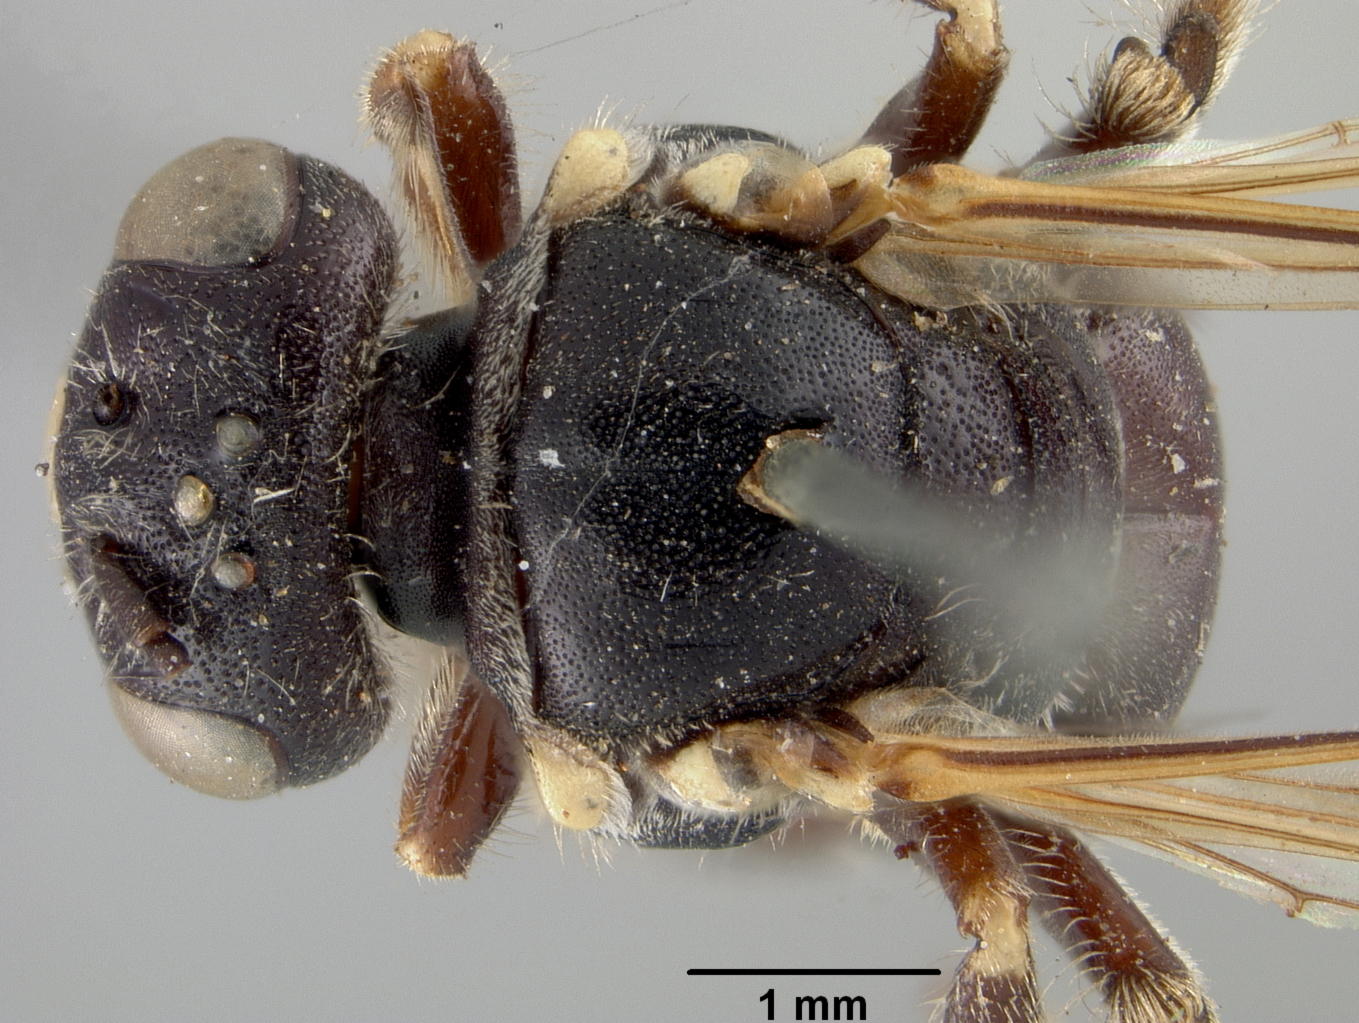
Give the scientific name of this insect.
Protandrena maurula
